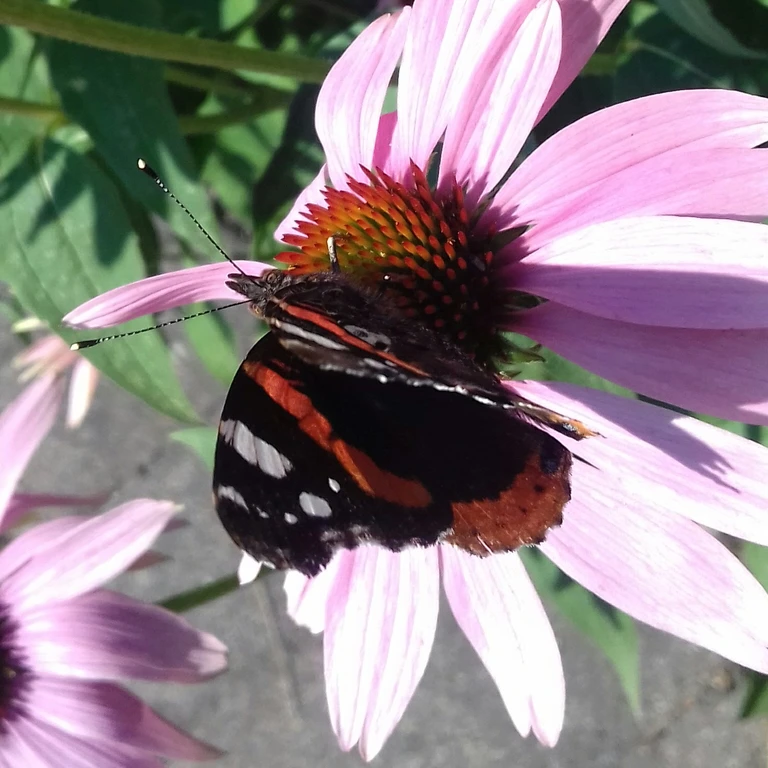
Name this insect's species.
Vanessa atalanta
